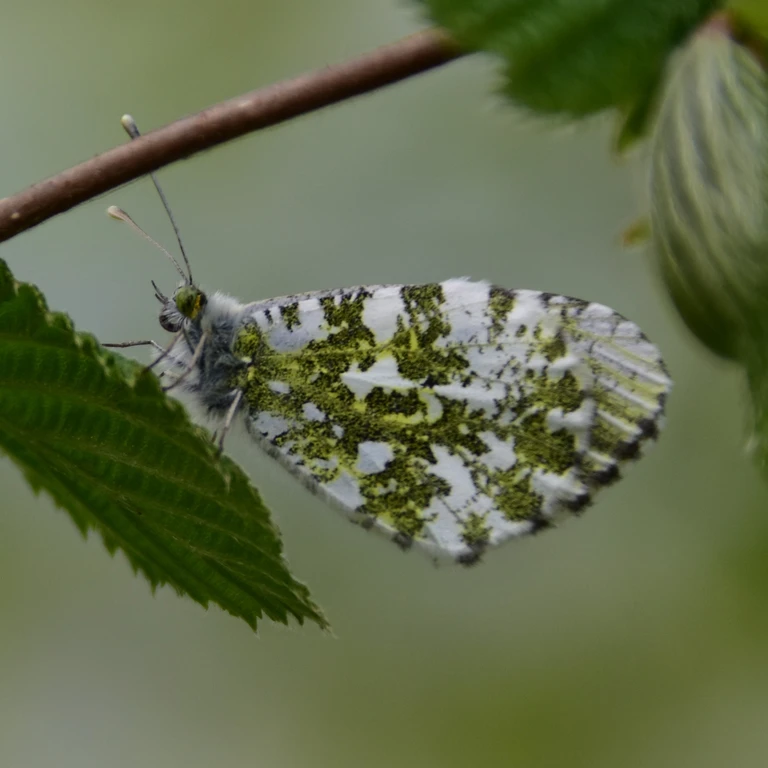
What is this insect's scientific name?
Anthocharis cardamines
